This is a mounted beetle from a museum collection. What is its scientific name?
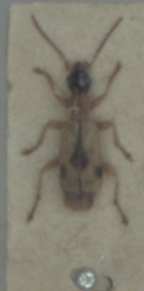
Demetrias imperialis
